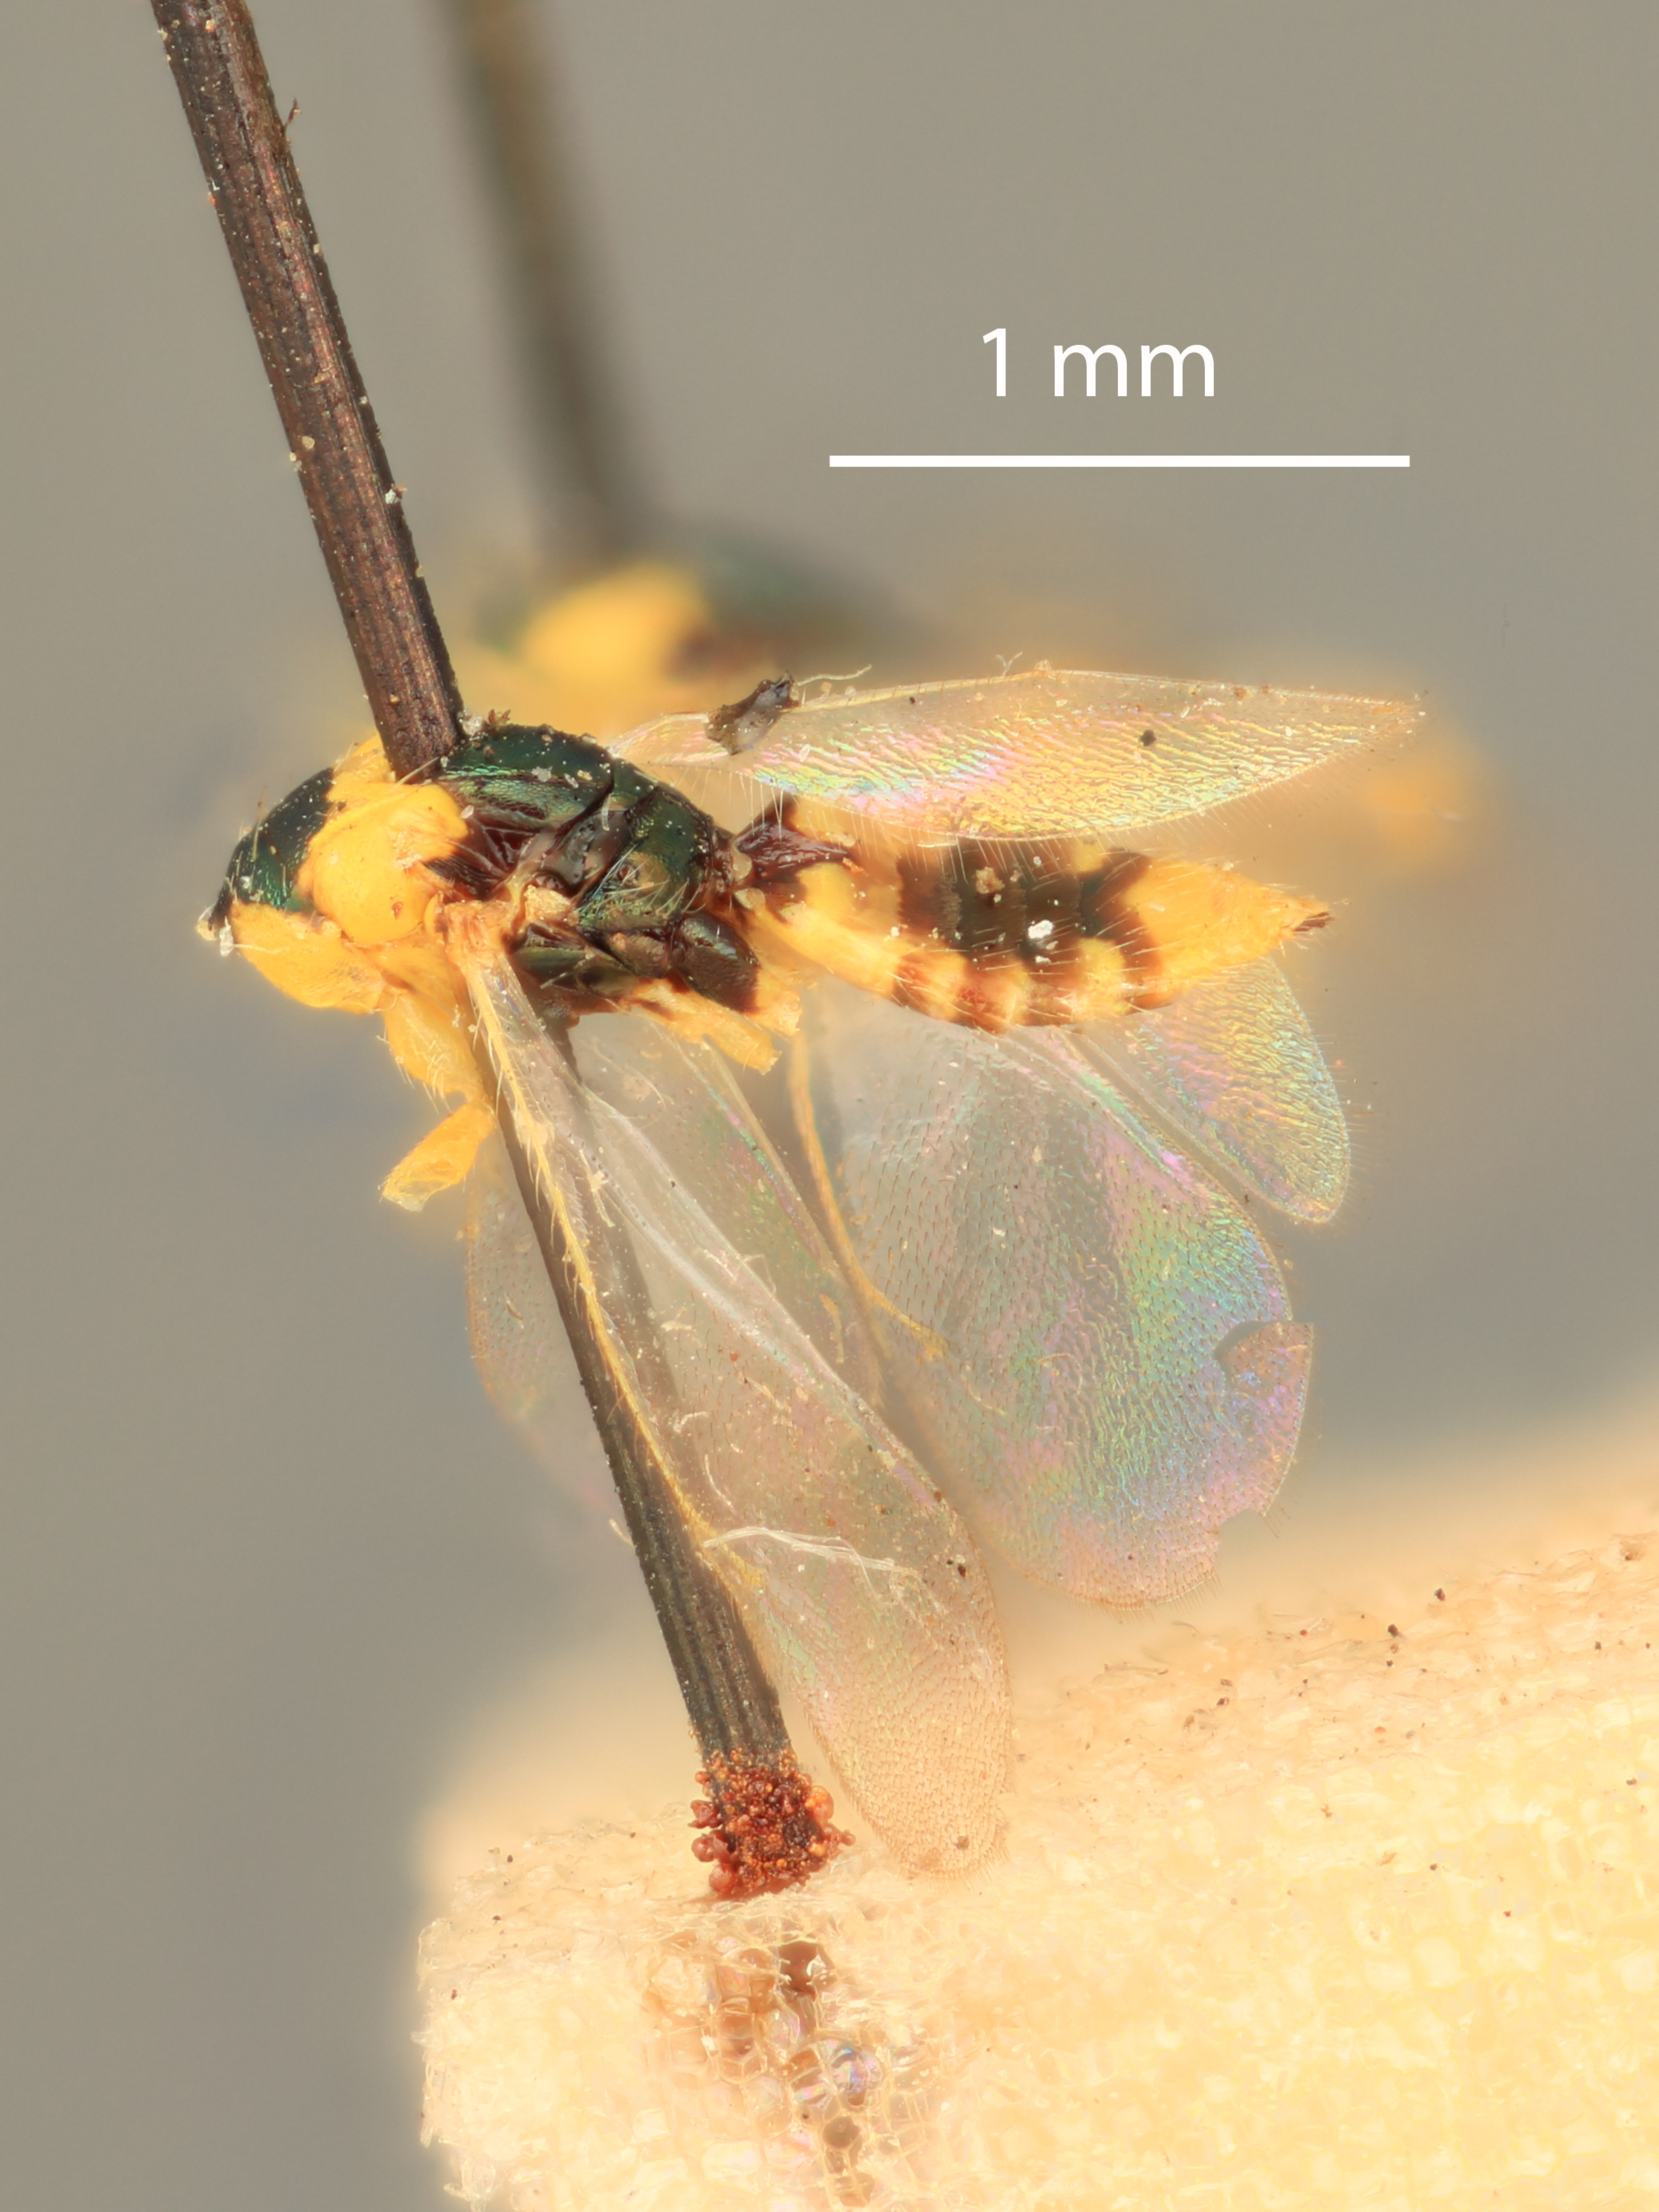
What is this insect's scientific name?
Pseudiglyphomyia flavifascias
